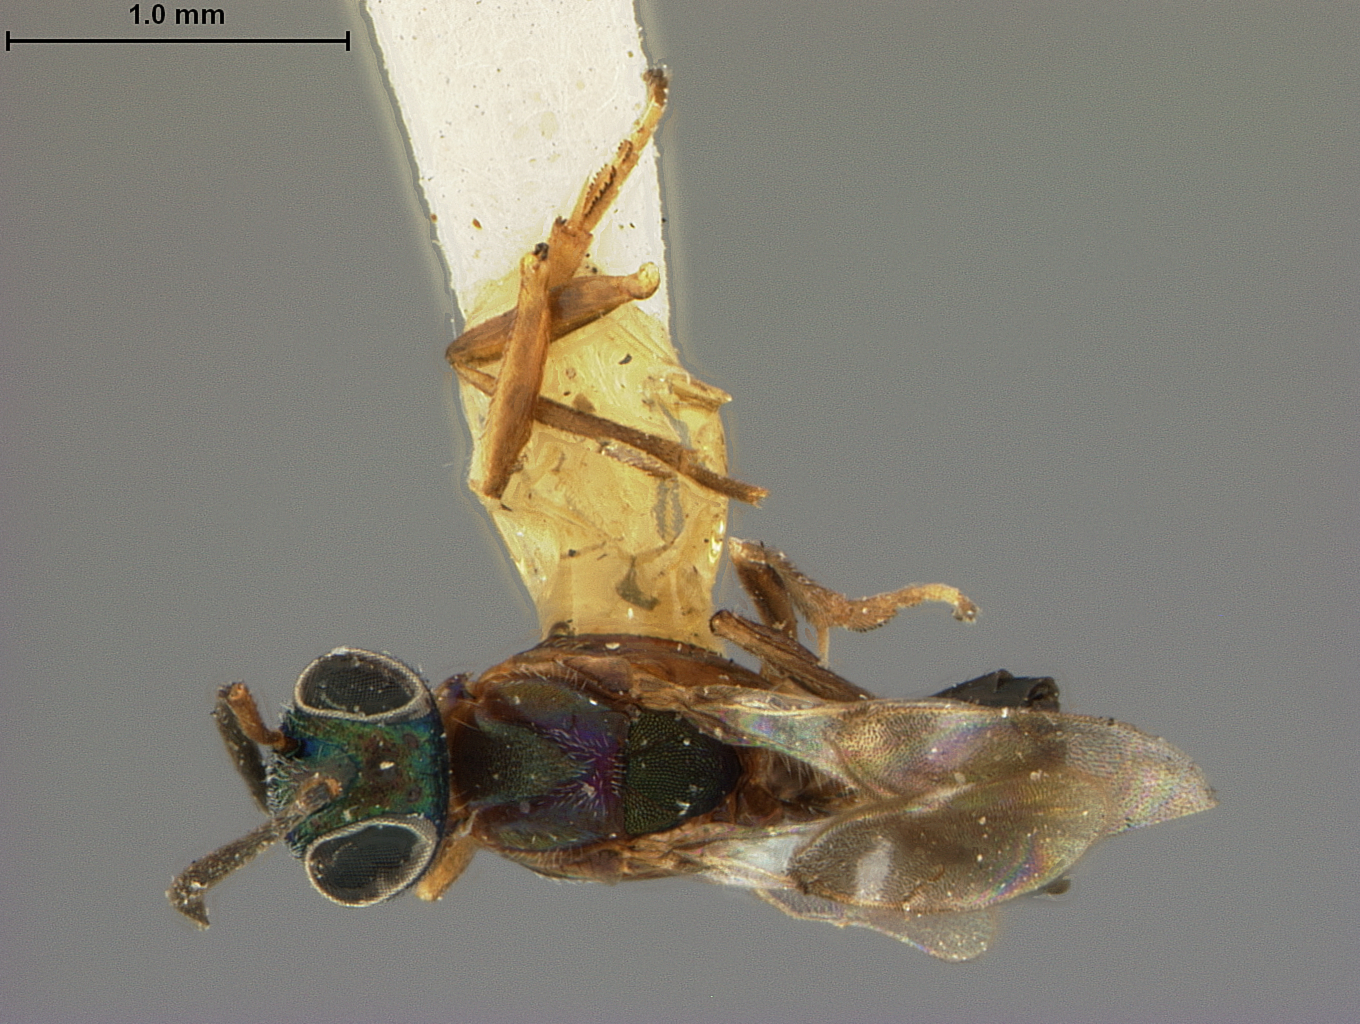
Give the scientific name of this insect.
Anastatus pearsalli
